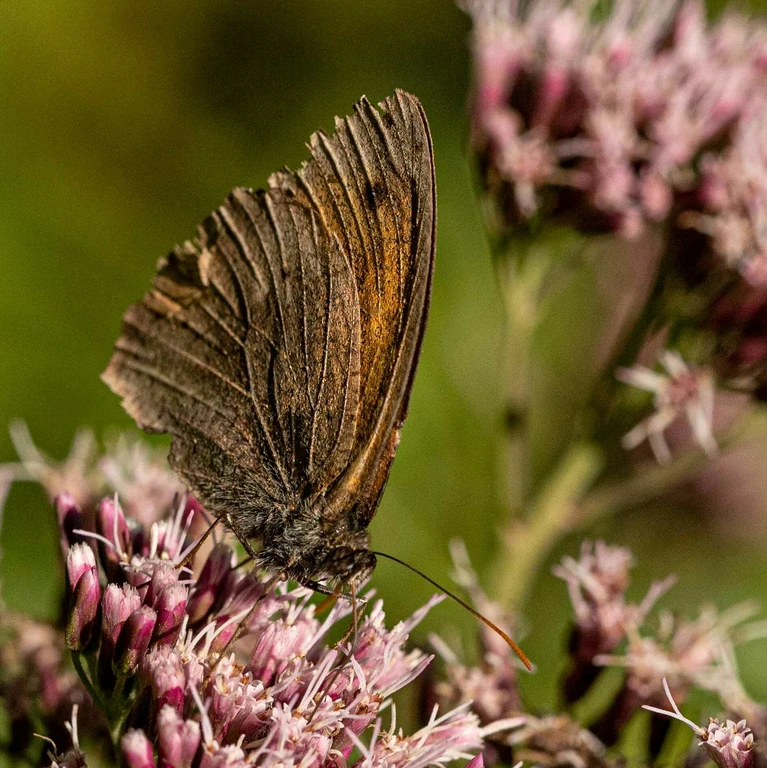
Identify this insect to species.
Maniola jurtina
